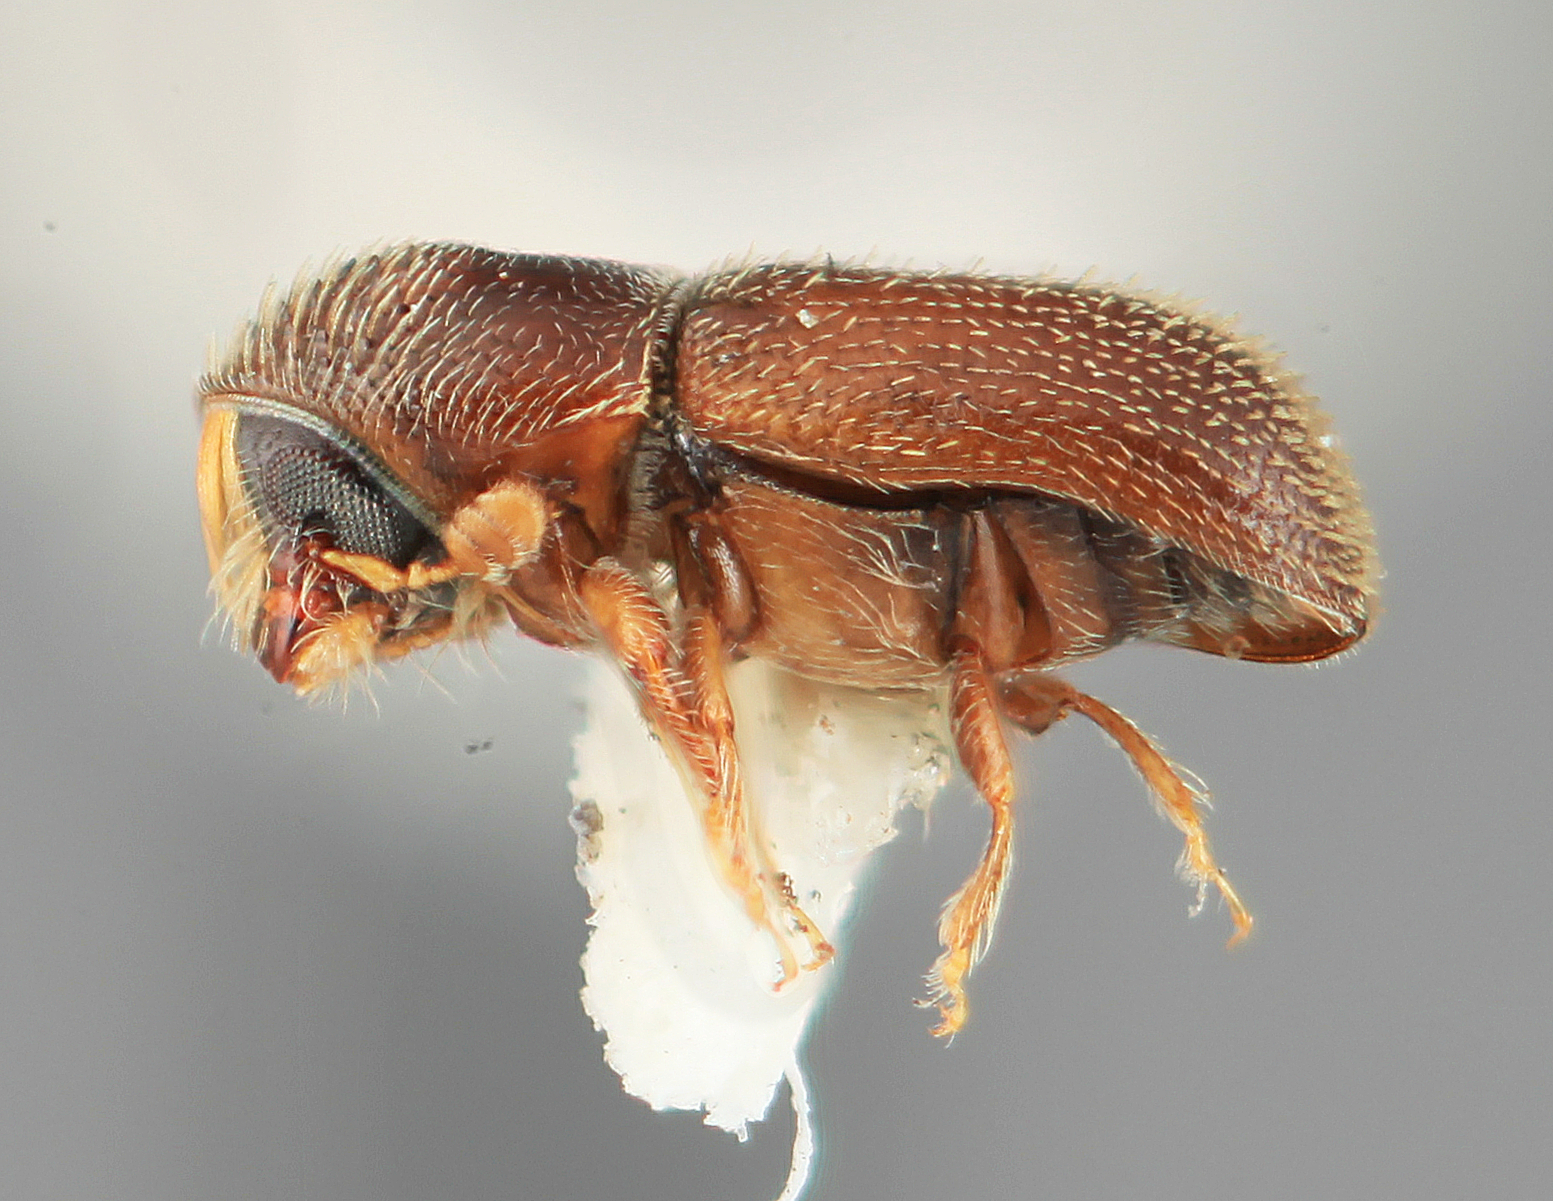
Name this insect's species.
Pseudopityophthorus virilis
